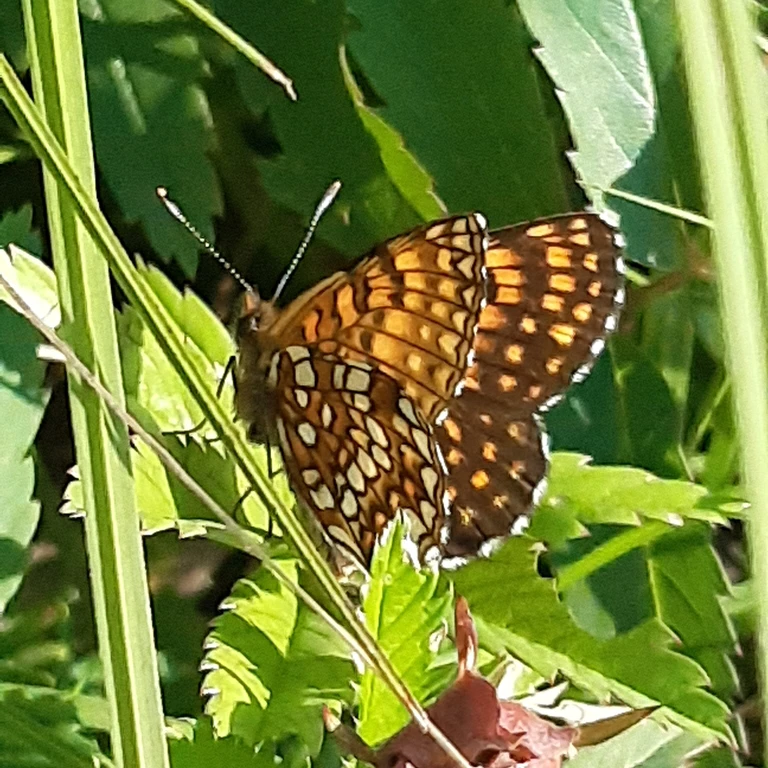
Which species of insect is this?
Melitaea diamina
